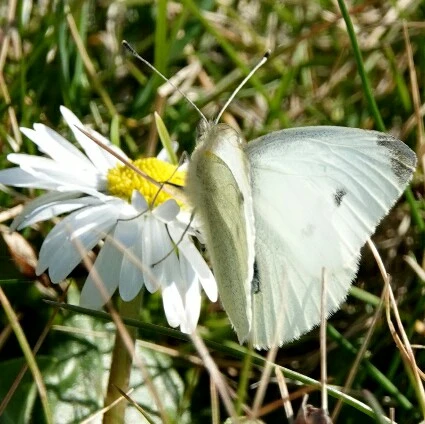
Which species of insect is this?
Pieris rapae
